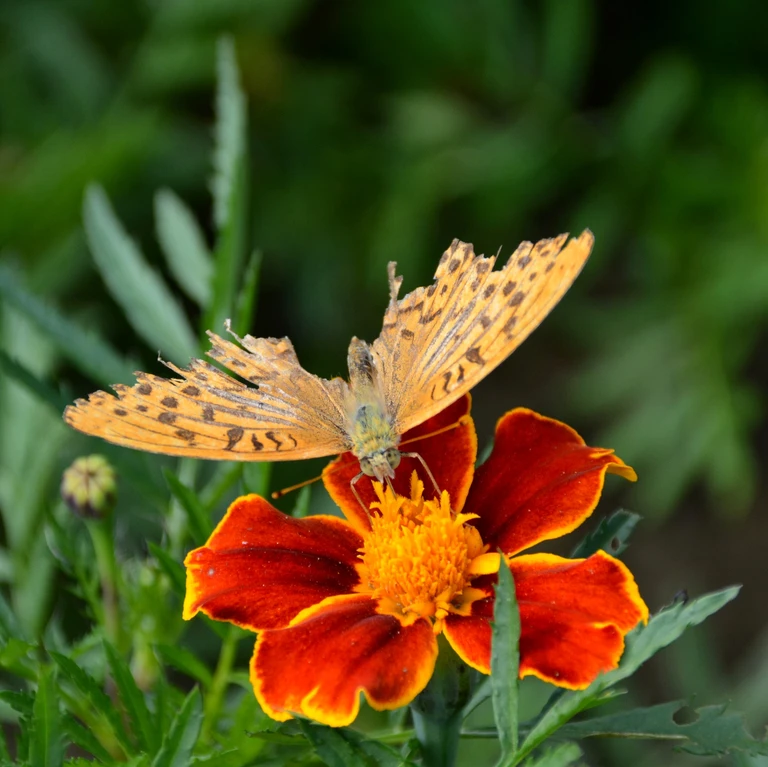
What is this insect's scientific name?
Argynnis paphia
